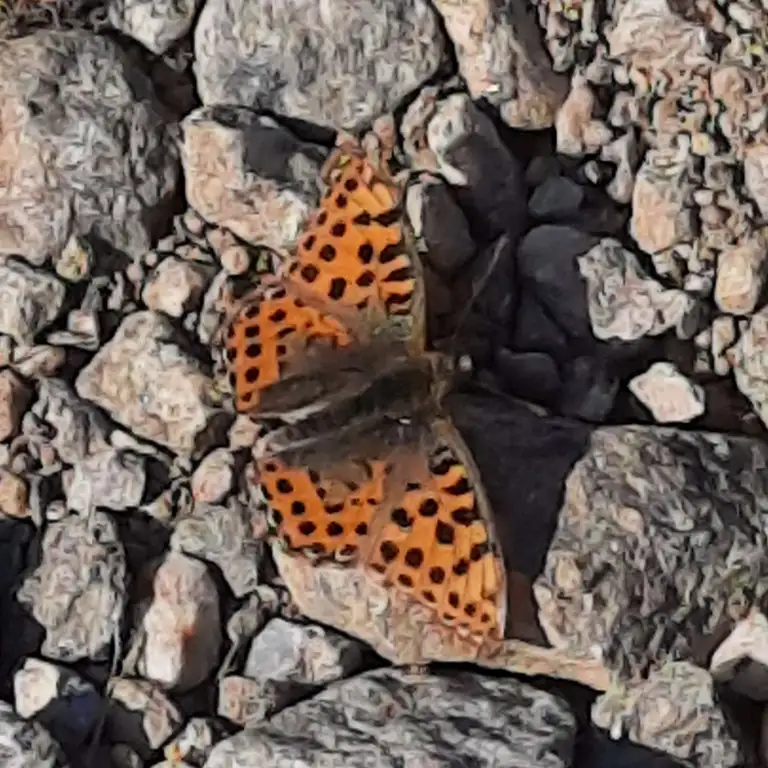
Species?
Issoria lathonia
